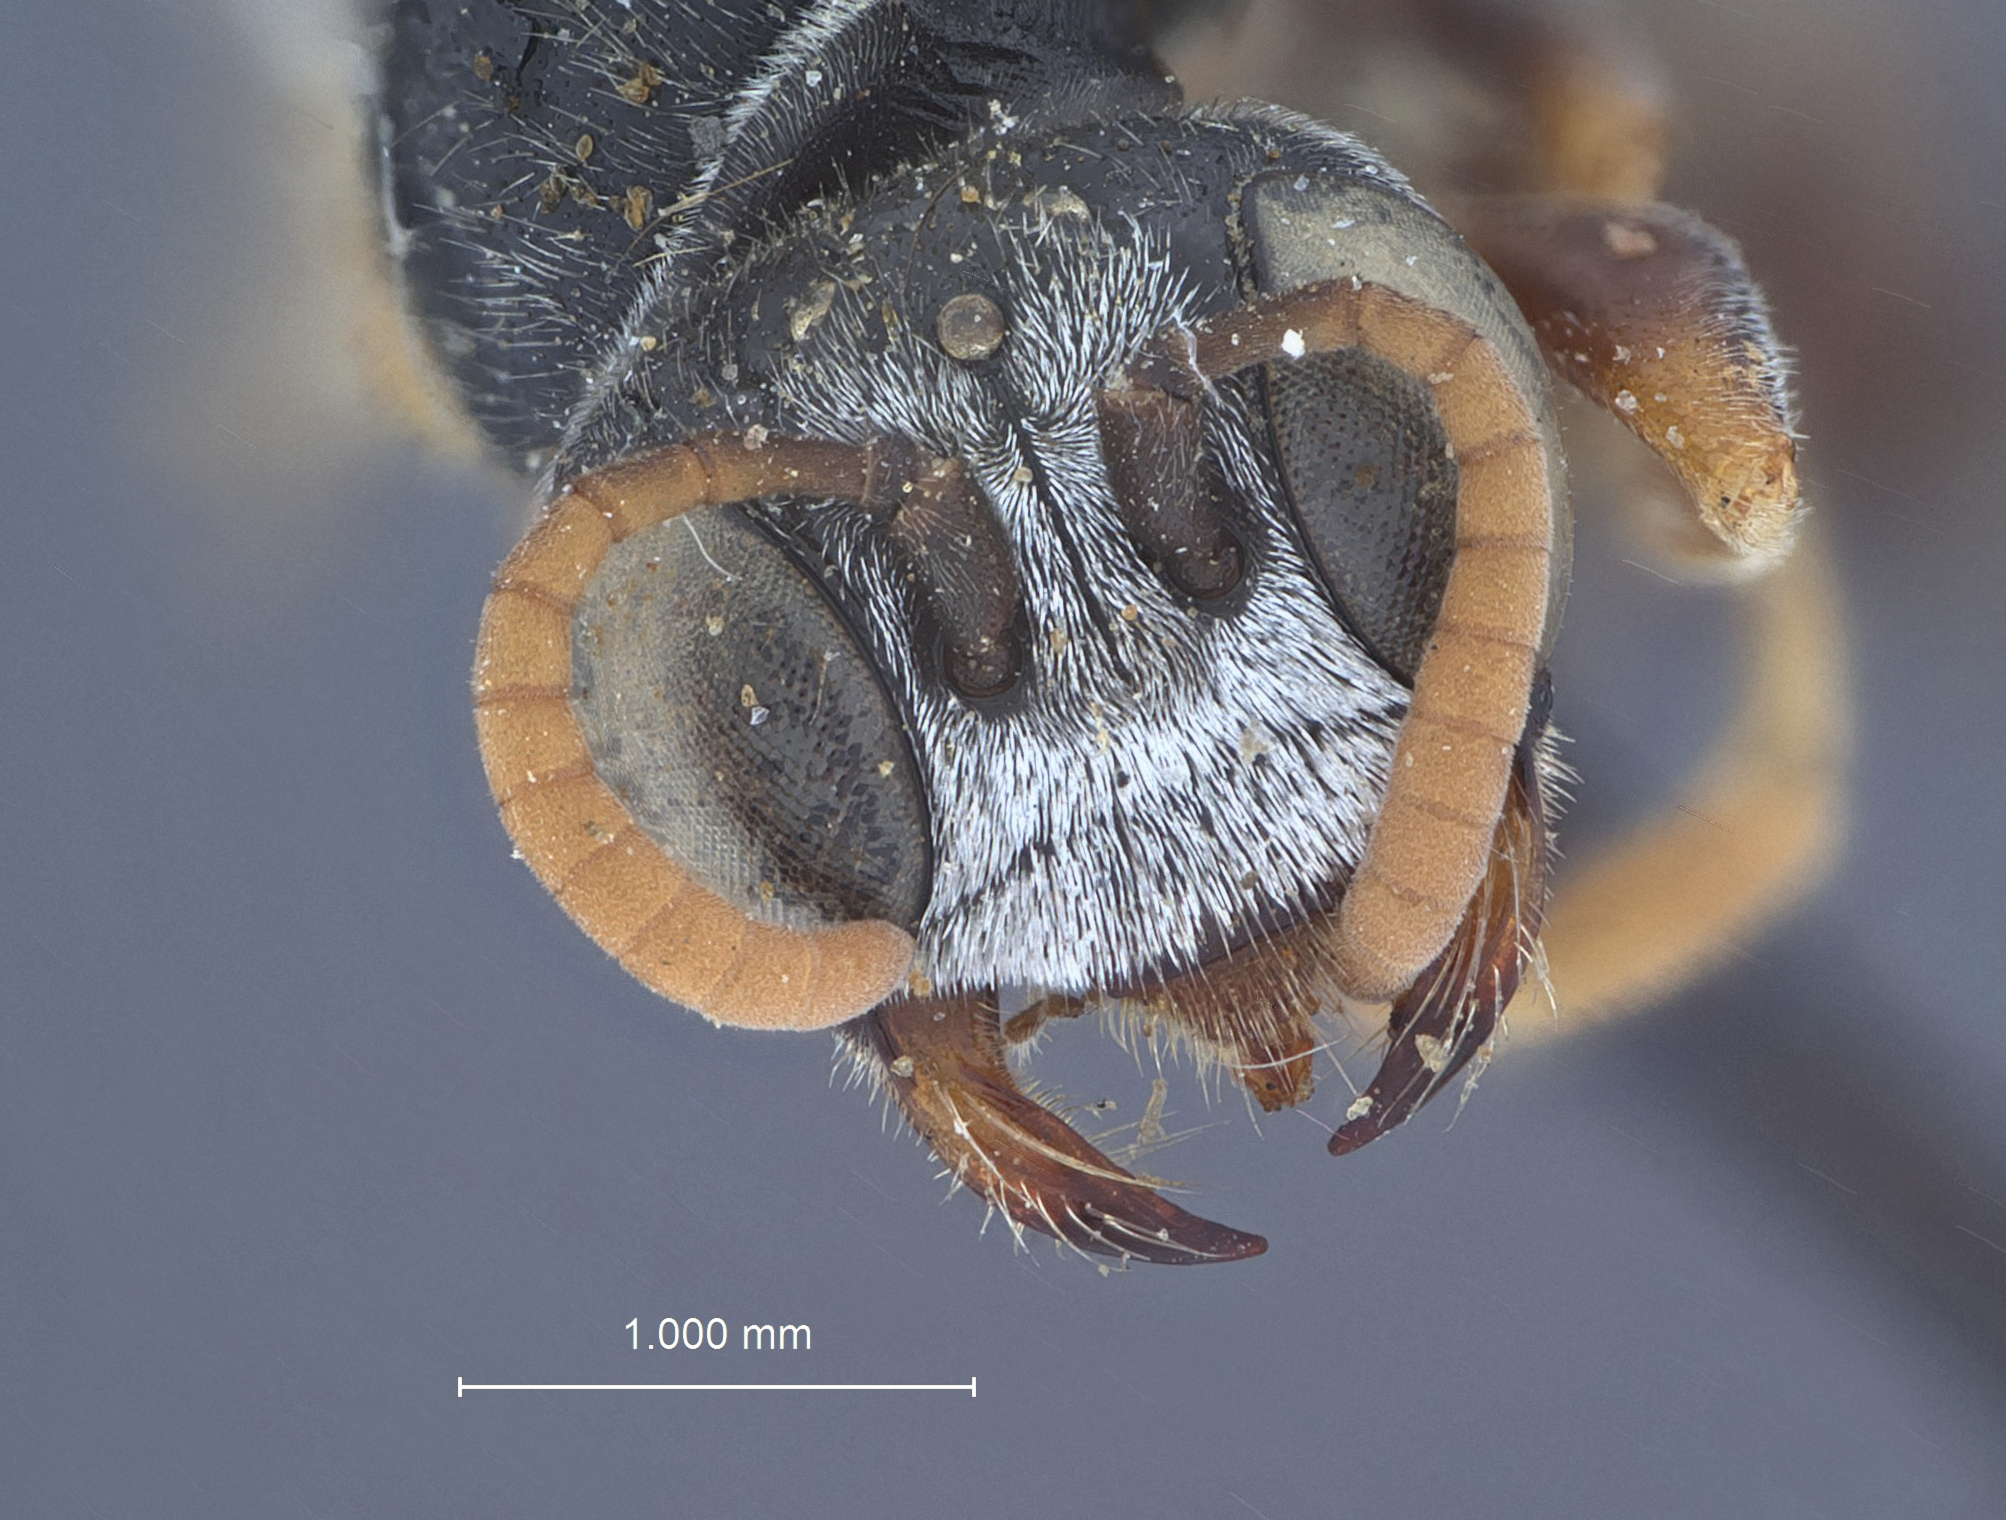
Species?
Neofoxia brevipetiolata
